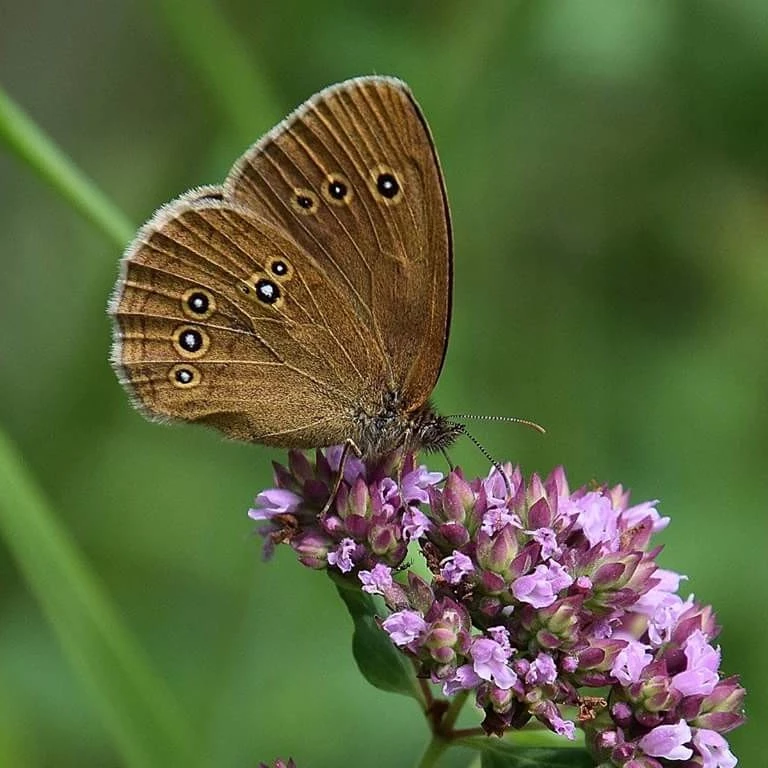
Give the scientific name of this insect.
Aphantopus hyperantus
